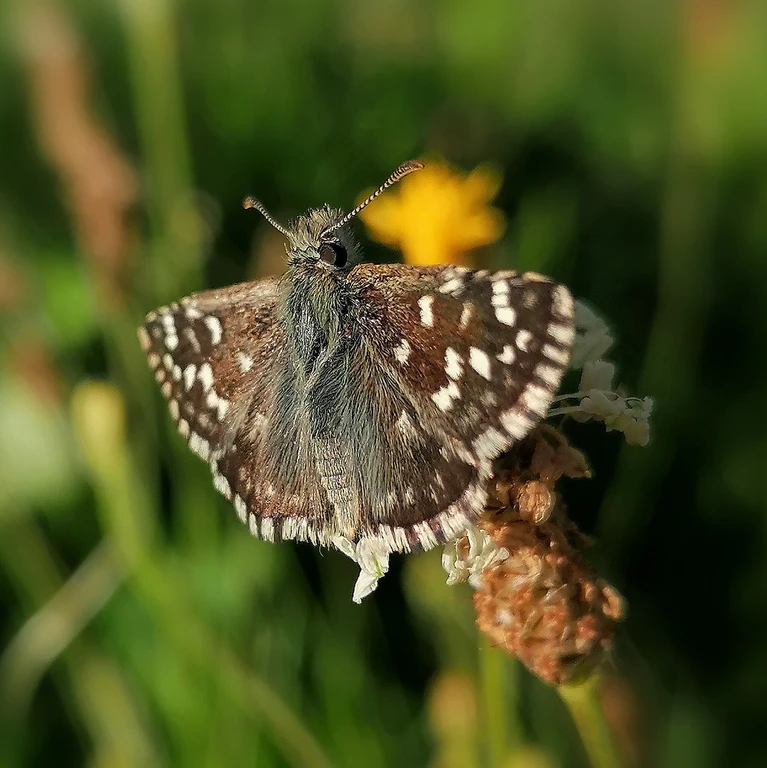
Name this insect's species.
Pyrgus malvae
